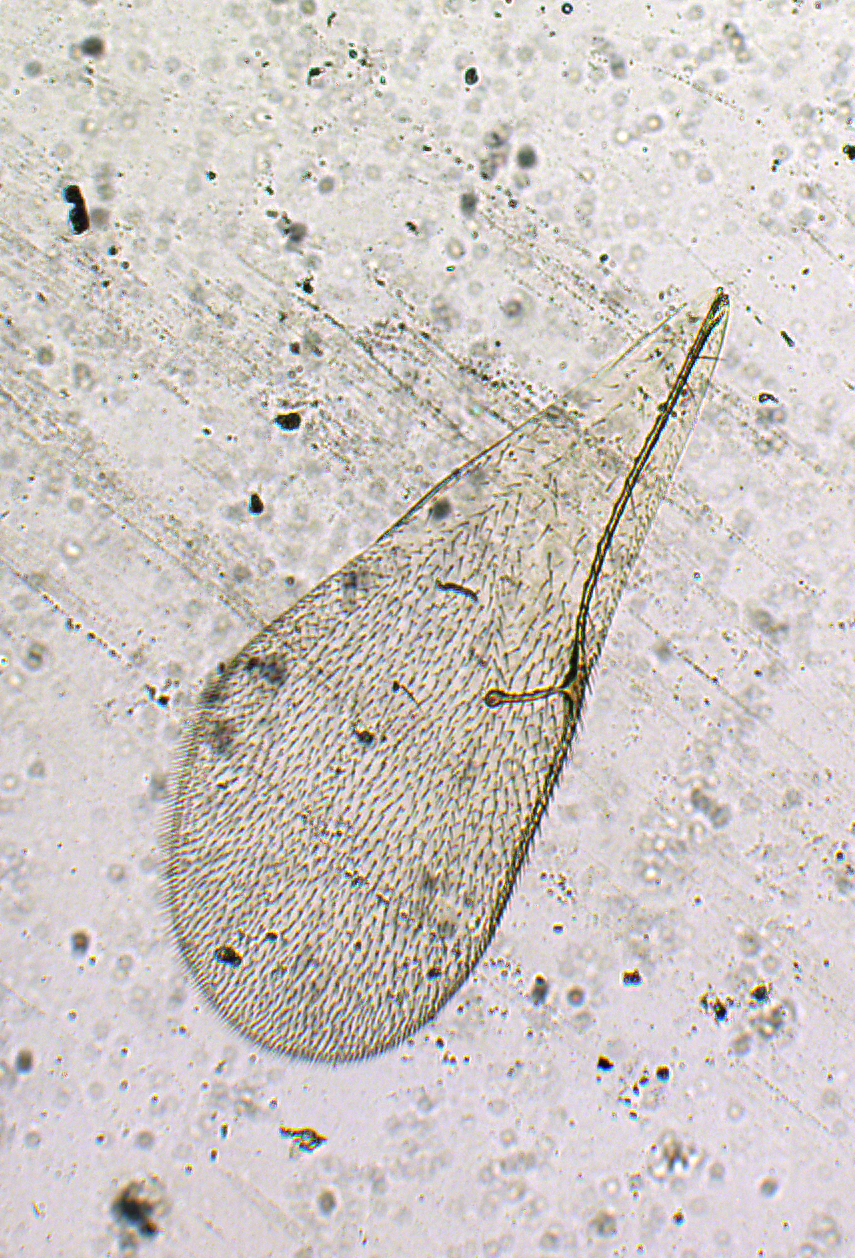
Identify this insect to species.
Baryconus diversus
